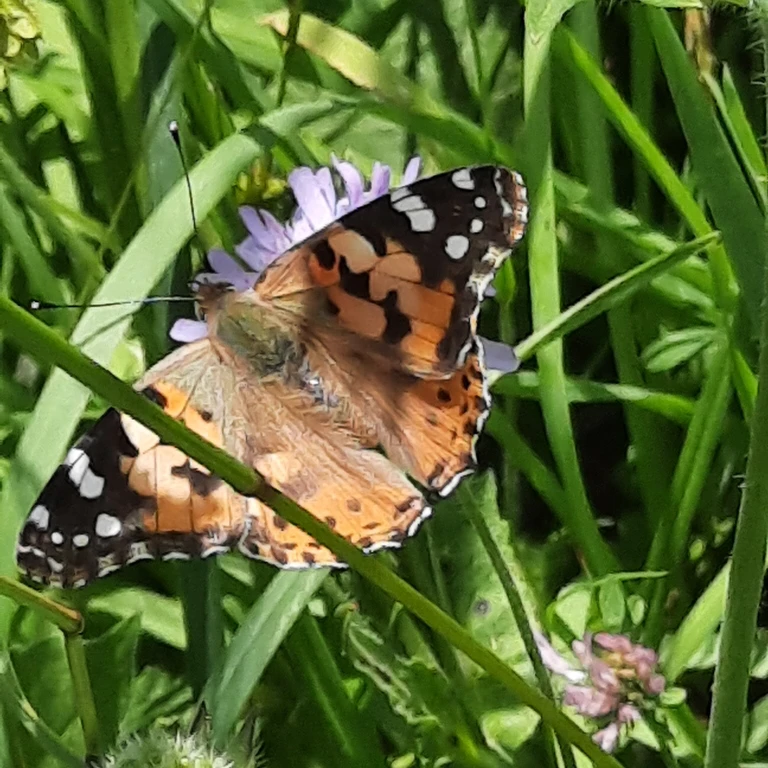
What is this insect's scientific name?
Vanessa cardui
